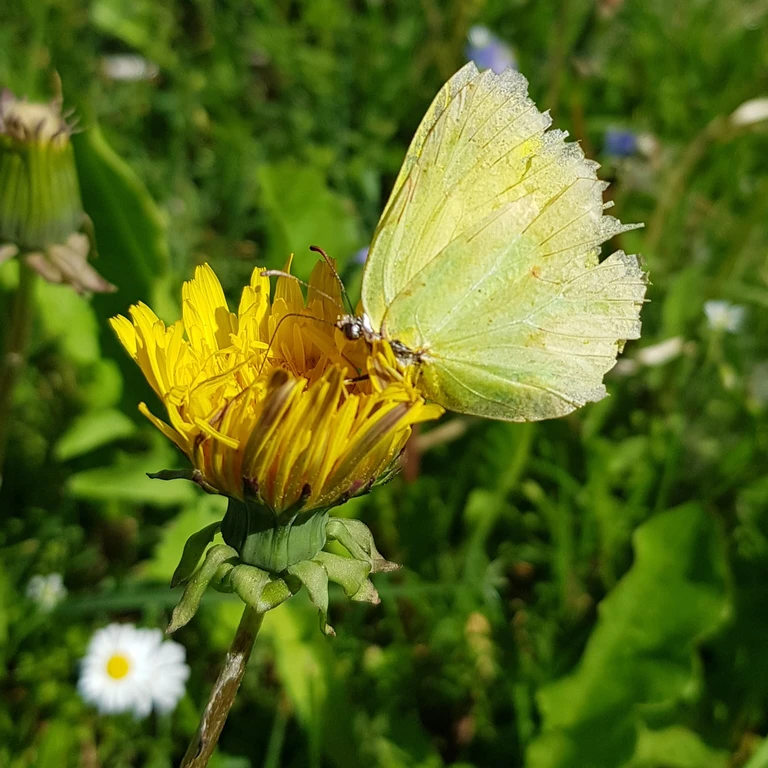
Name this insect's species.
Gonepteryx rhamni
